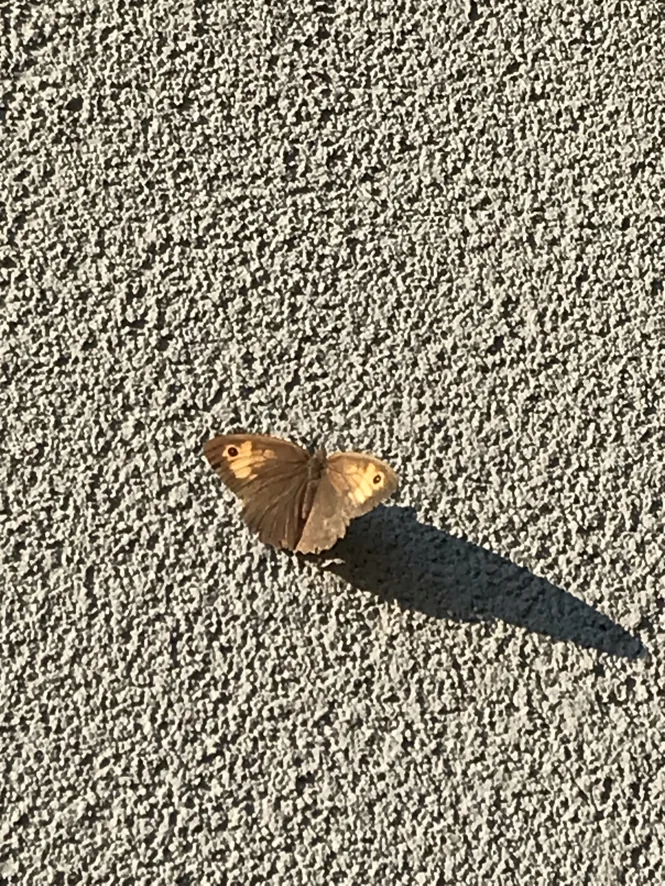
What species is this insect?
Maniola jurtina
